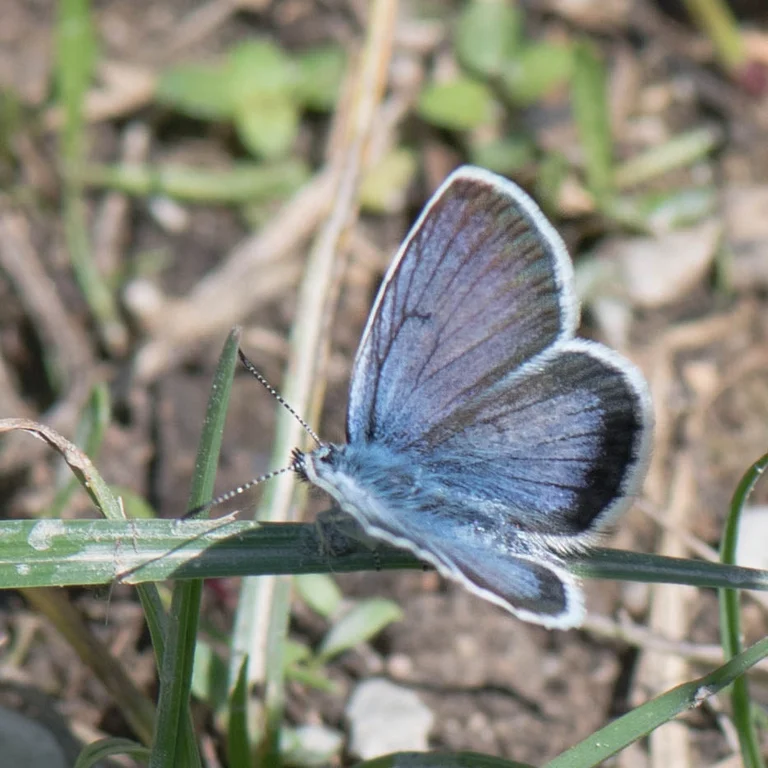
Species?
Plebejus argus
